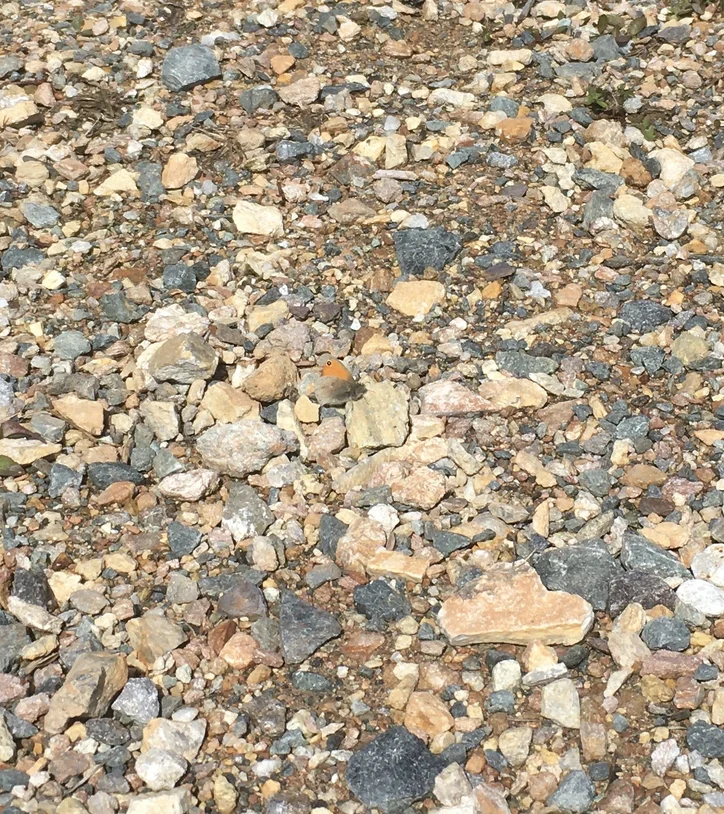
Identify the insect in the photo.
Coenonympha pamphilus
